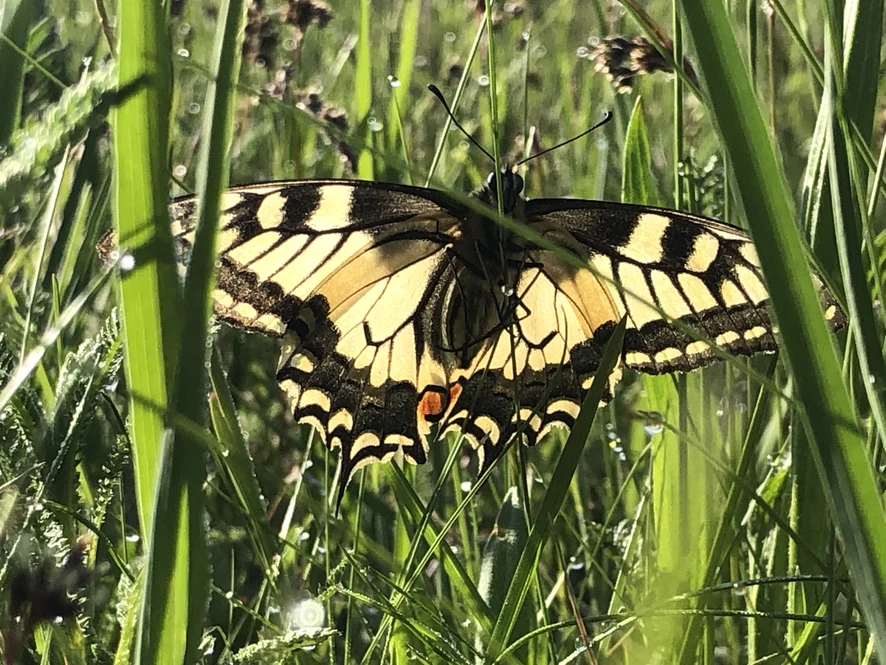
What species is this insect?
Papilio machaon
